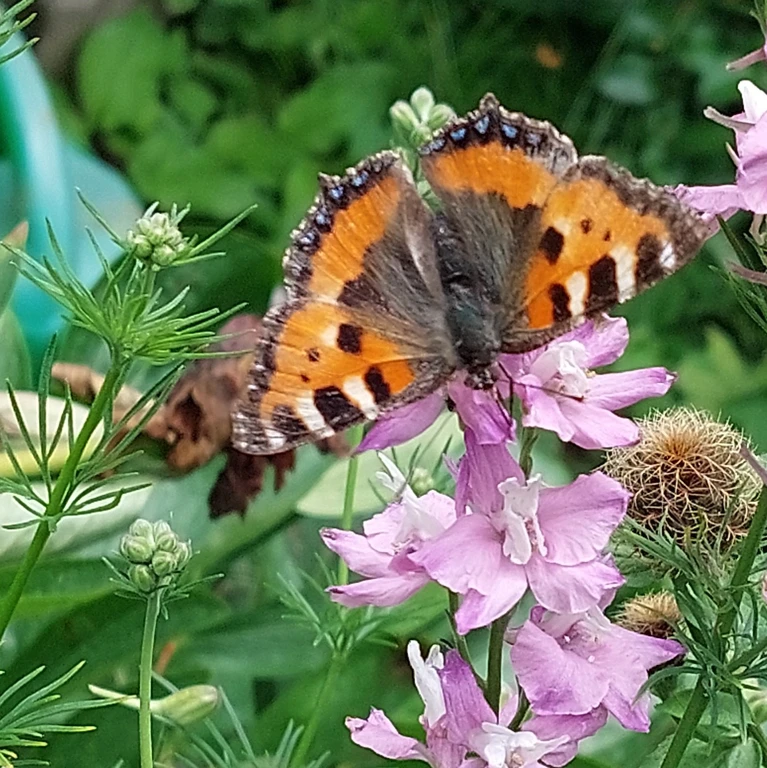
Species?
Aglais urticae
